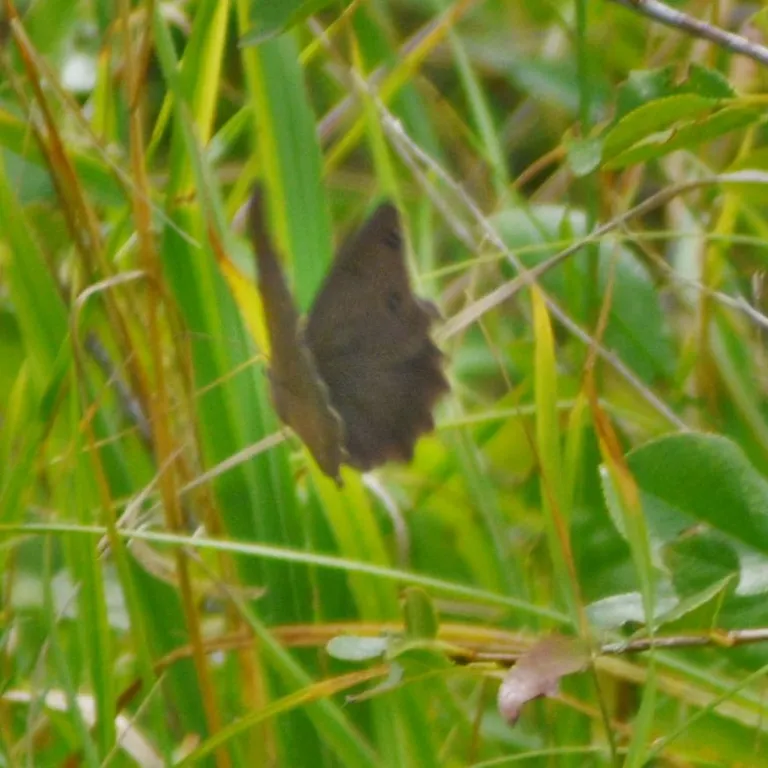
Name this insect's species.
Minois dryas
